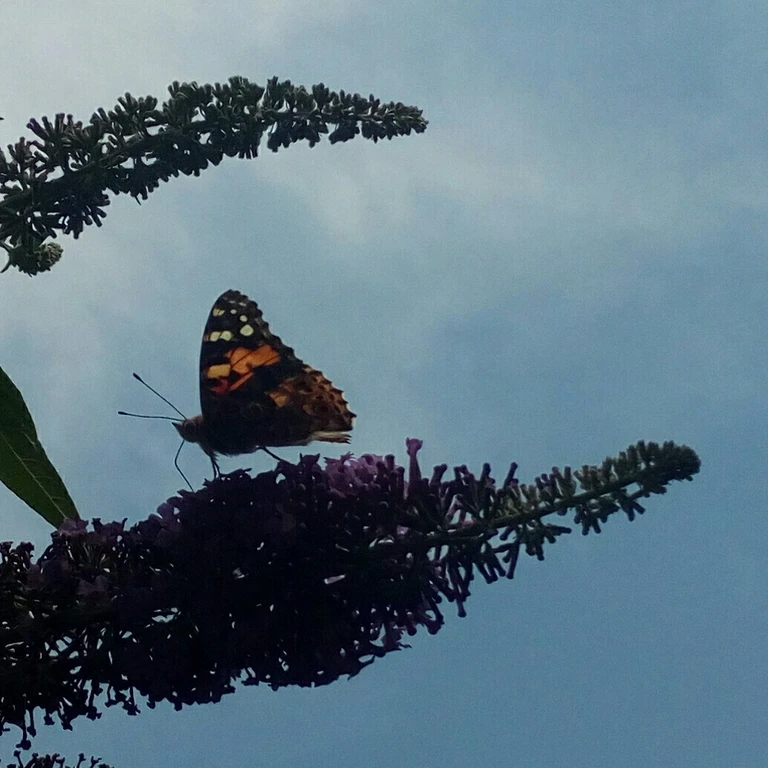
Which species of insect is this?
Vanessa cardui
